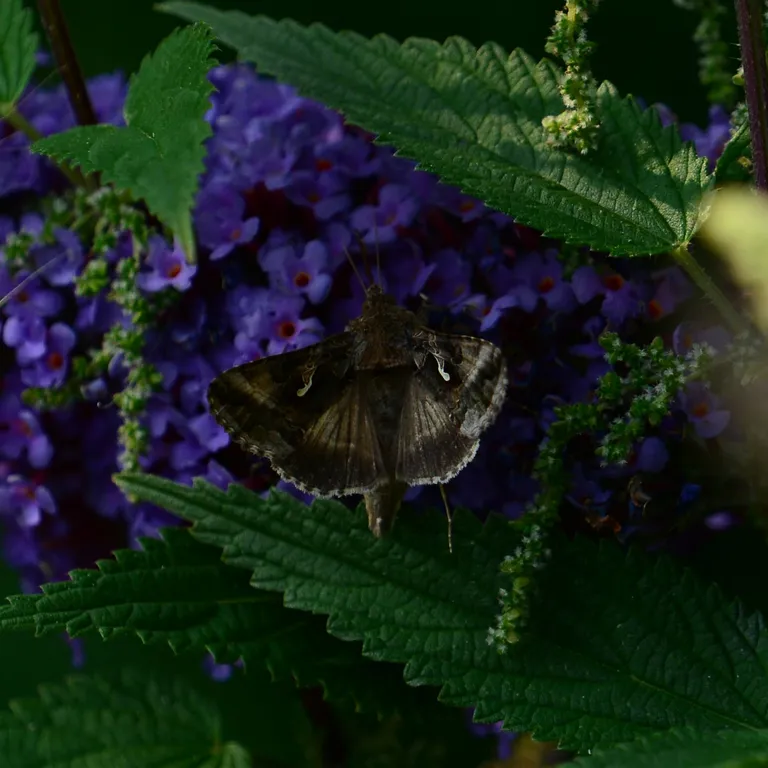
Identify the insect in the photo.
Autographa gamma
